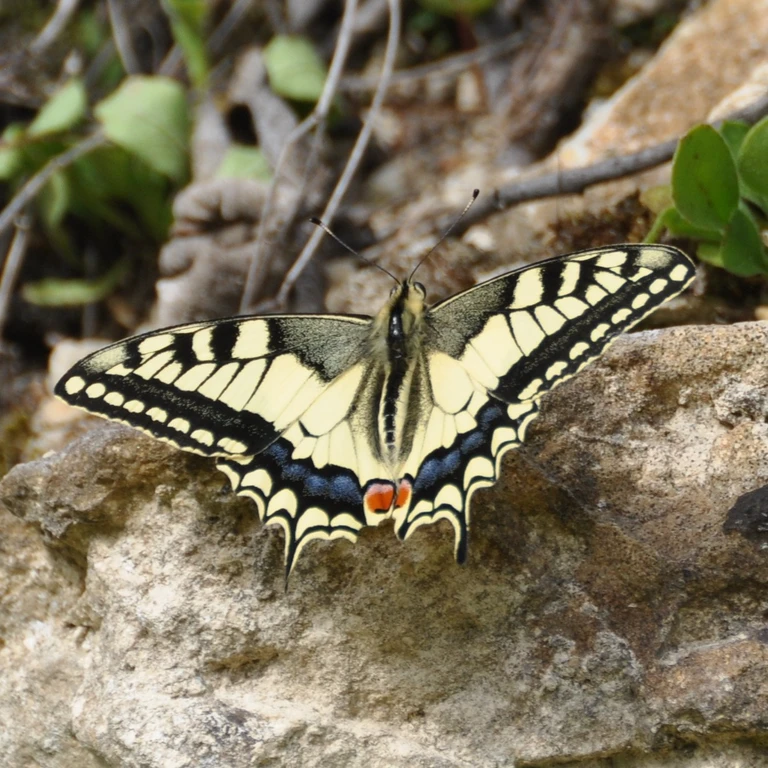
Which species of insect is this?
Papilio machaon
